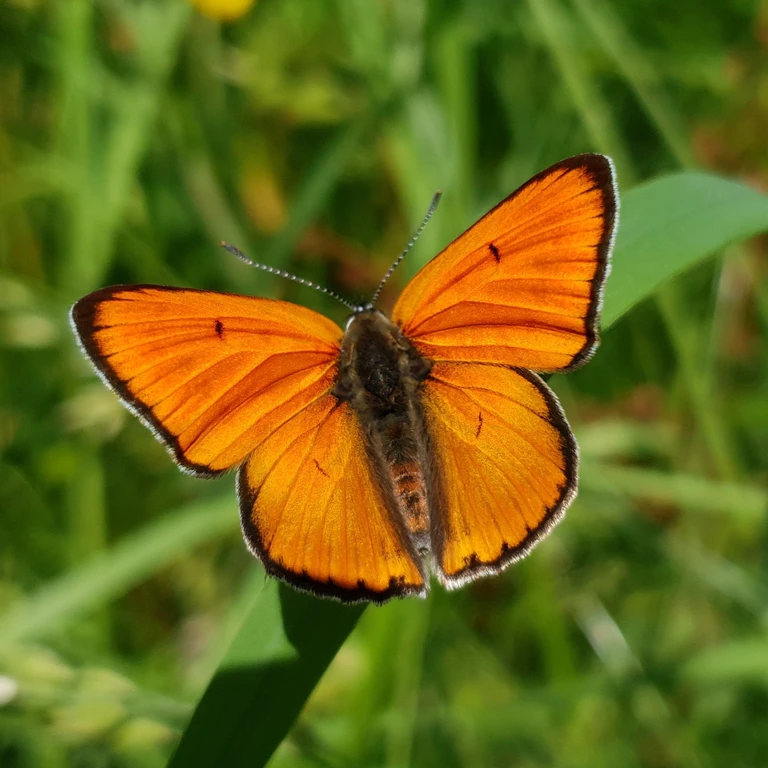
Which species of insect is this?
Lycaena dispar
